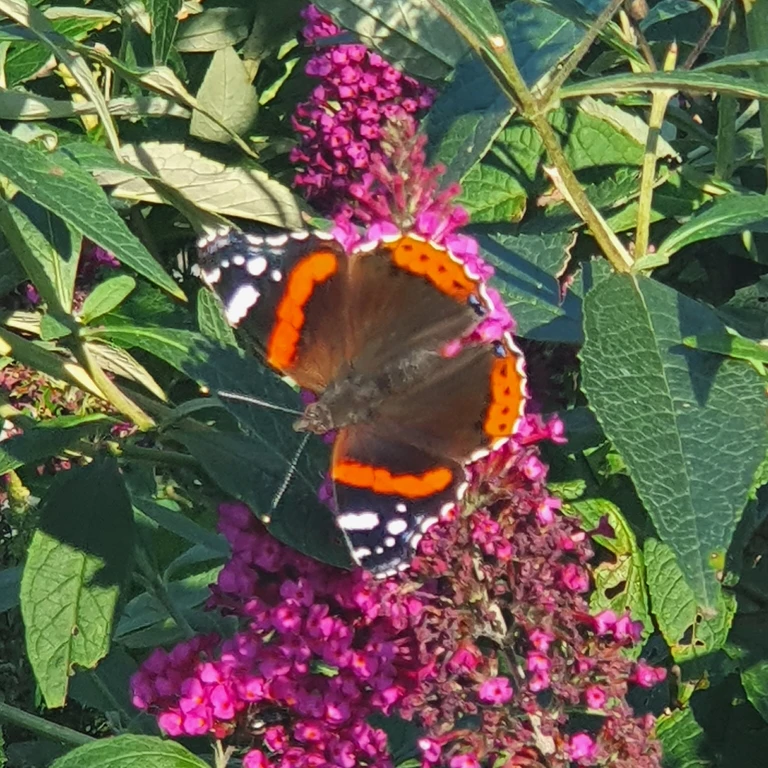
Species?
Vanessa atalanta
